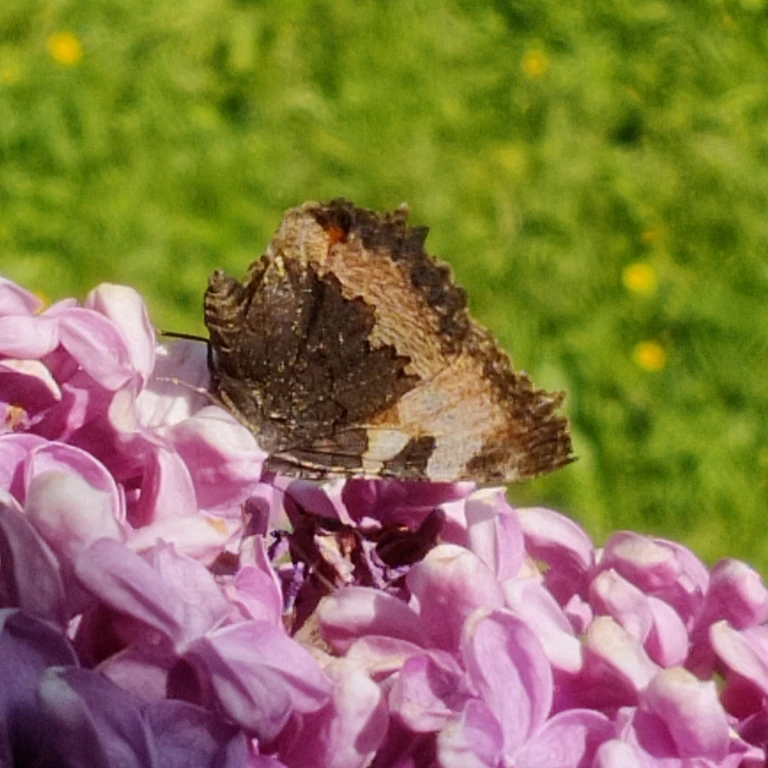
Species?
Aglais urticae
